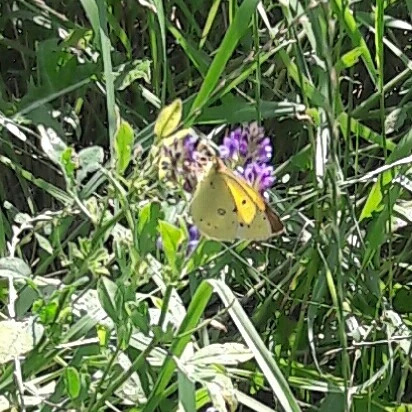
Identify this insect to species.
Colias croceus
